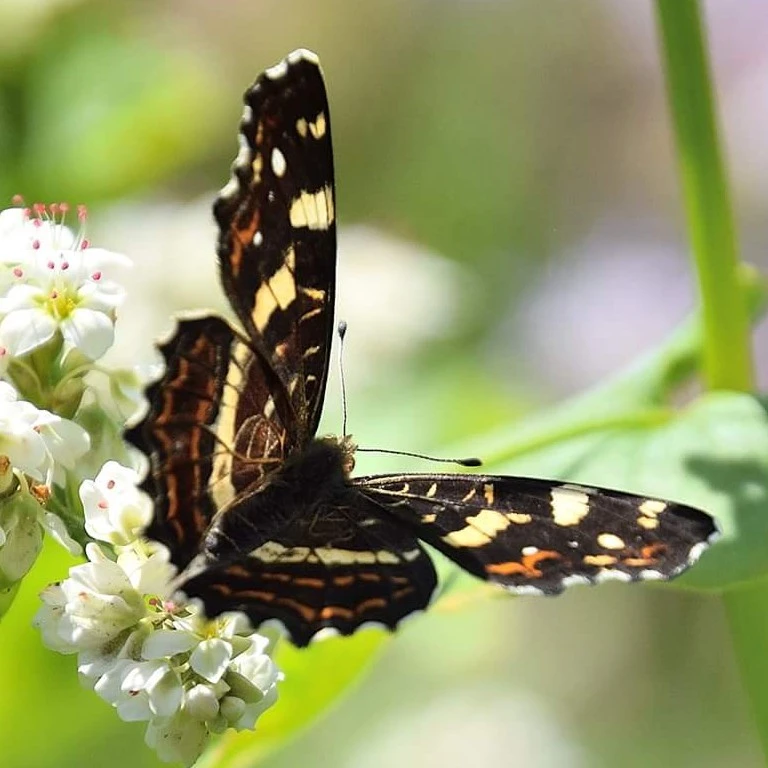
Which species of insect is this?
Araschnia levana
